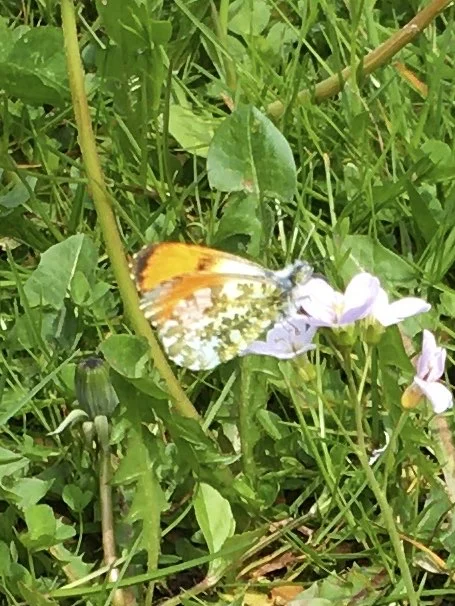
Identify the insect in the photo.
Anthocharis cardamines
